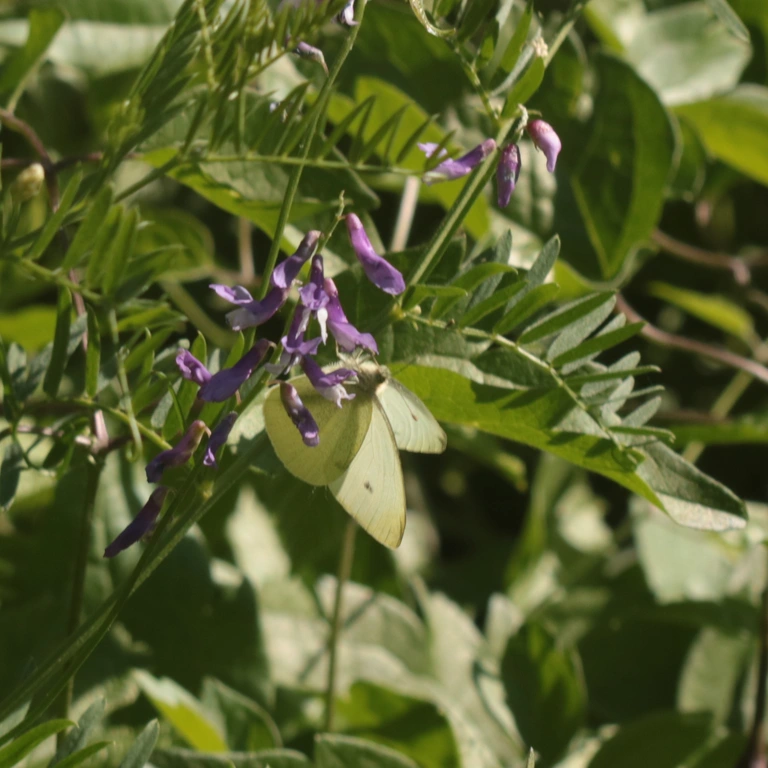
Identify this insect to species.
Pieris rapae
